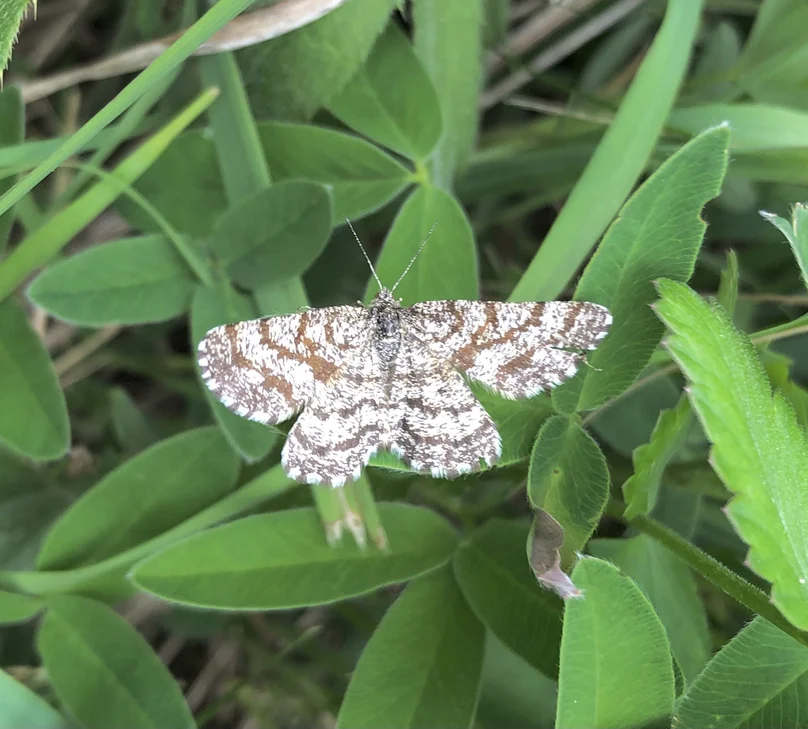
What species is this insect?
Ematurga atomaria
